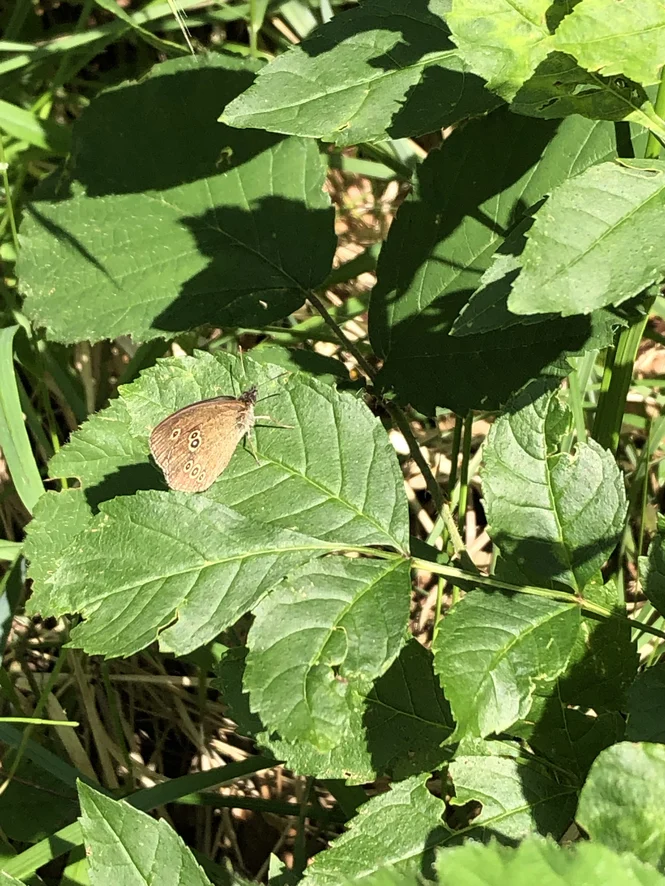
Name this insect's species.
Aphantopus hyperantus
